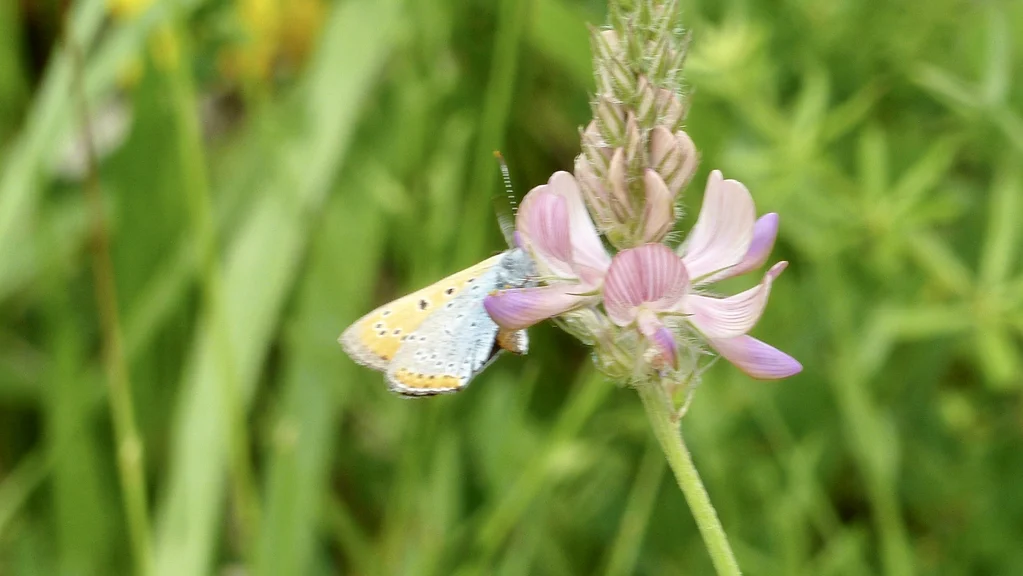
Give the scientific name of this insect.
Lycaena dispar
